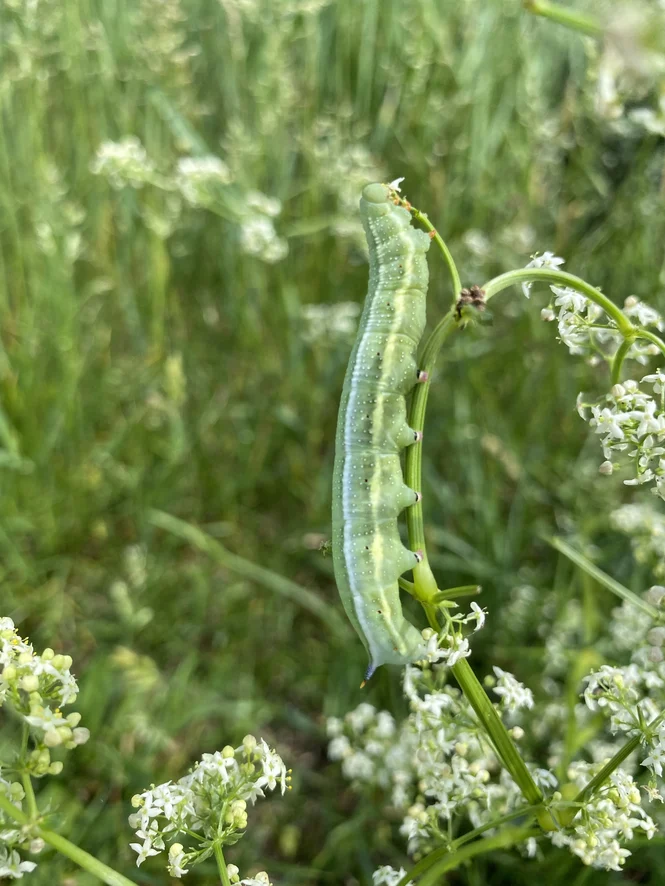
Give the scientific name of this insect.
Macroglossum stellatarum
